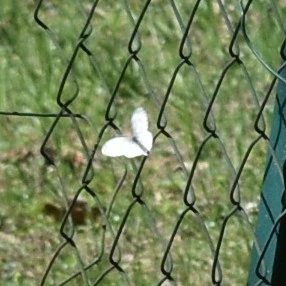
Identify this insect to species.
Leptidea sinapis/juvernica
